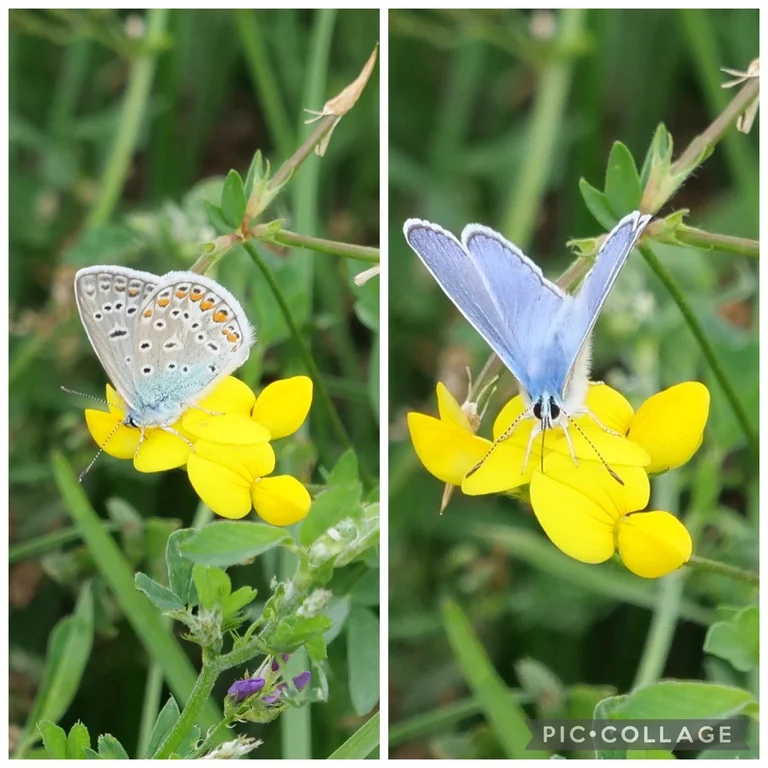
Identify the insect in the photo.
Polyommatus icarus
